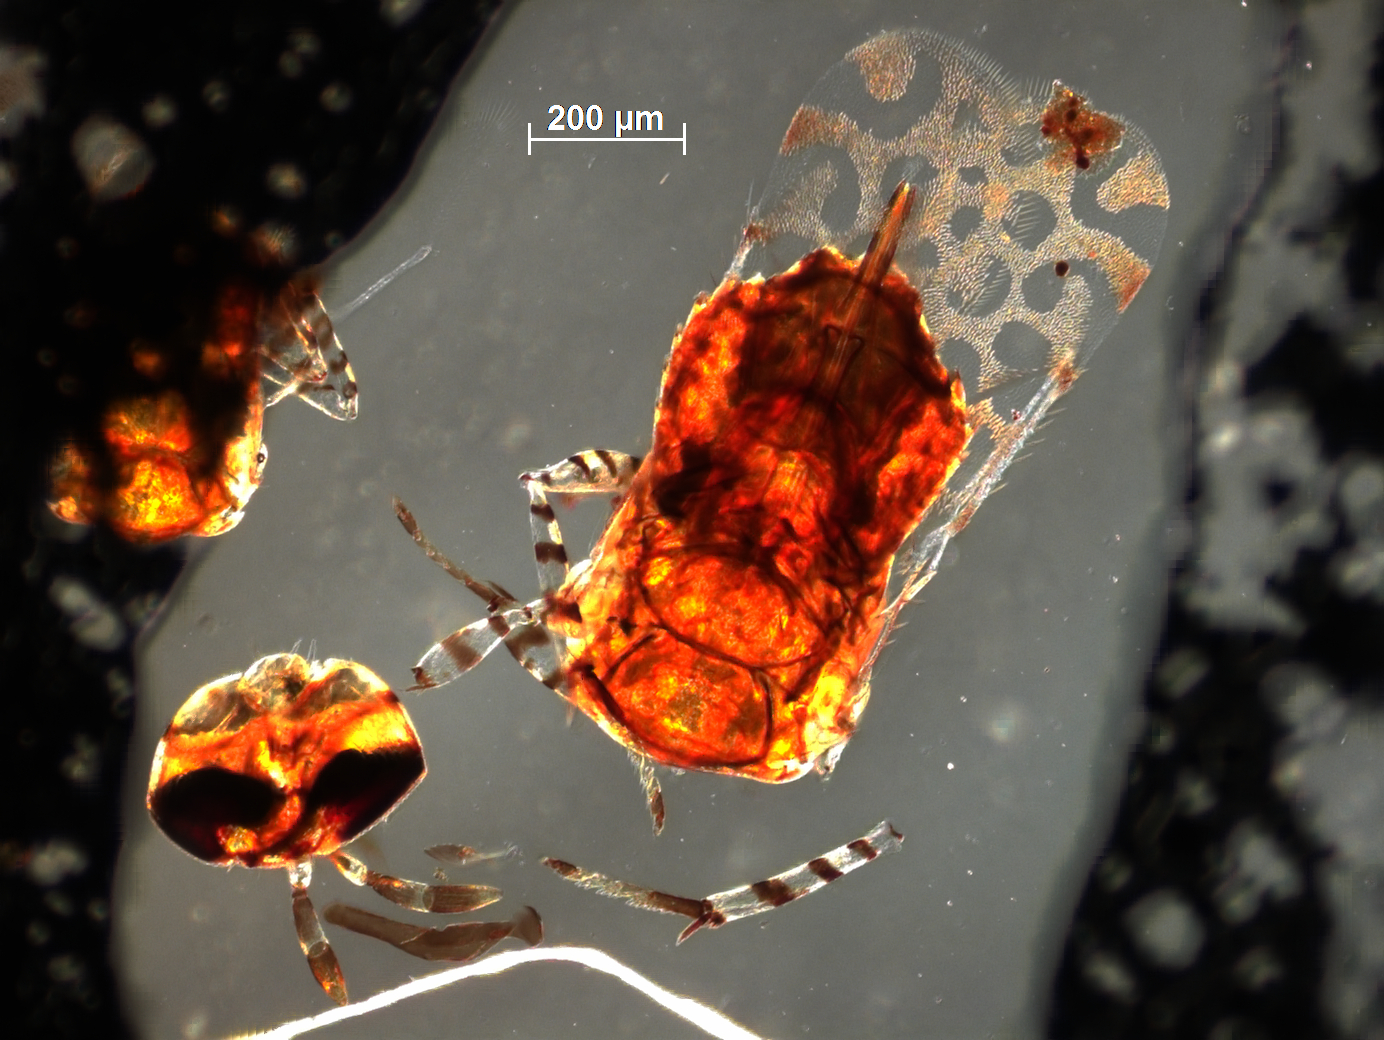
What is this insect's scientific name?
Perissopterus javensis
